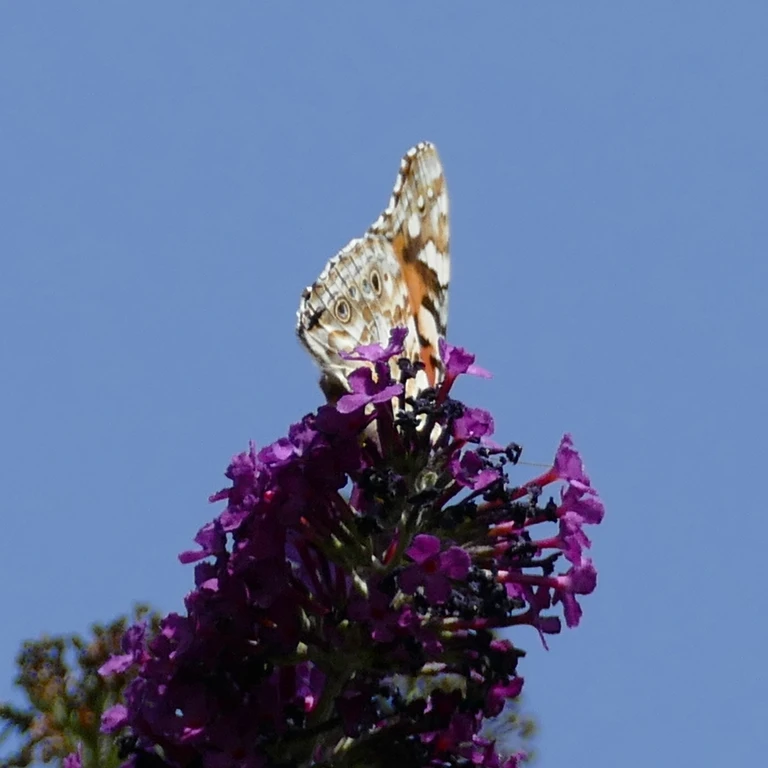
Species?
Vanessa cardui
